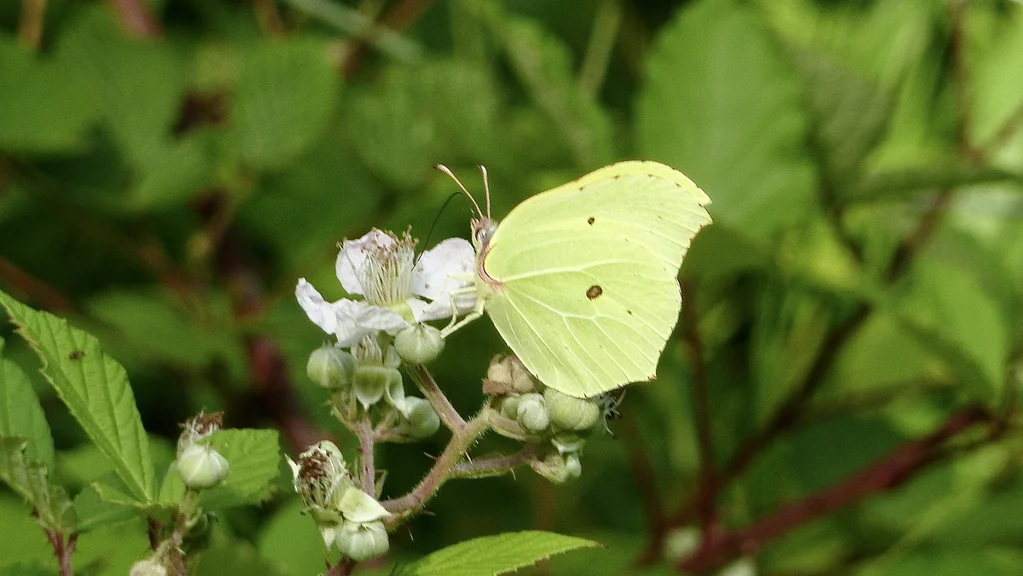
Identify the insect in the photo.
Gonepteryx rhamni
